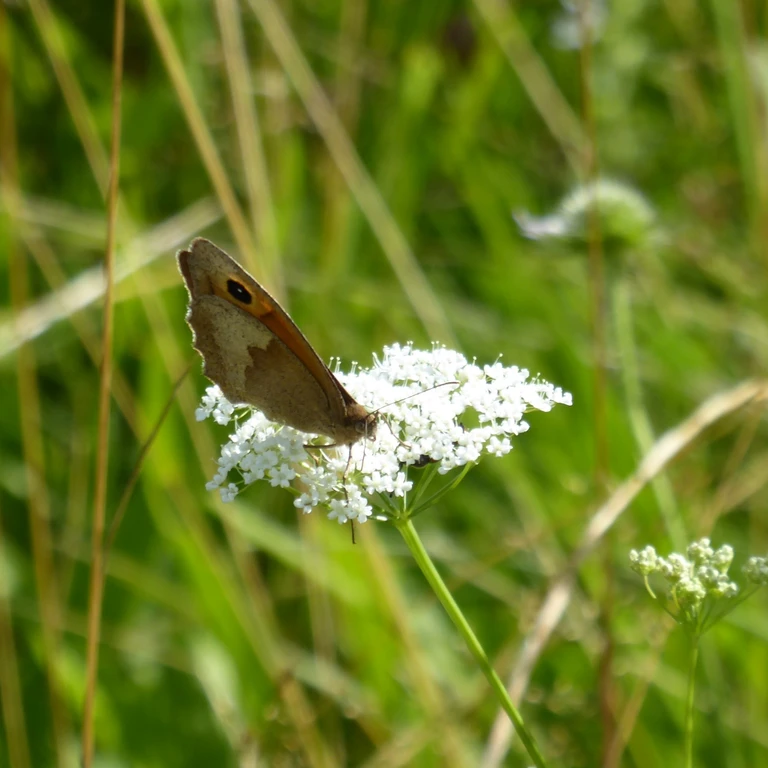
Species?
Maniola jurtina
